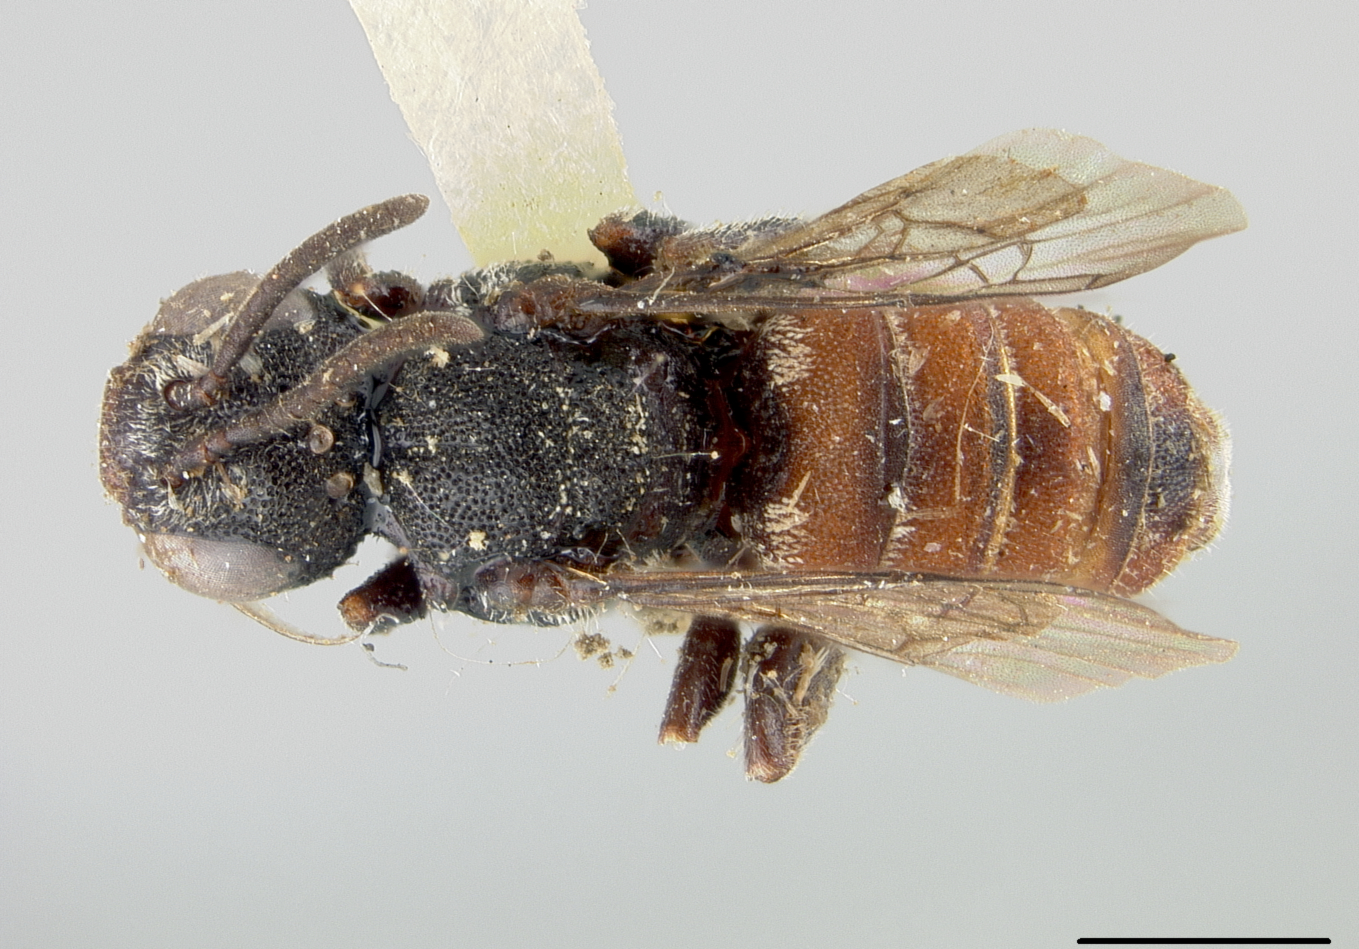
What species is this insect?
Holcopasites pratti
